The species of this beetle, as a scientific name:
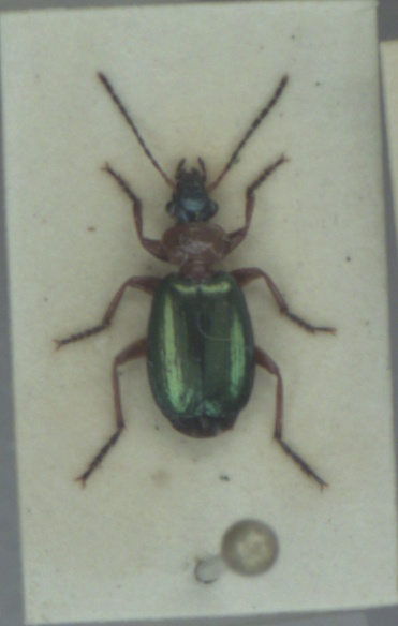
Lebia chlorocephala
